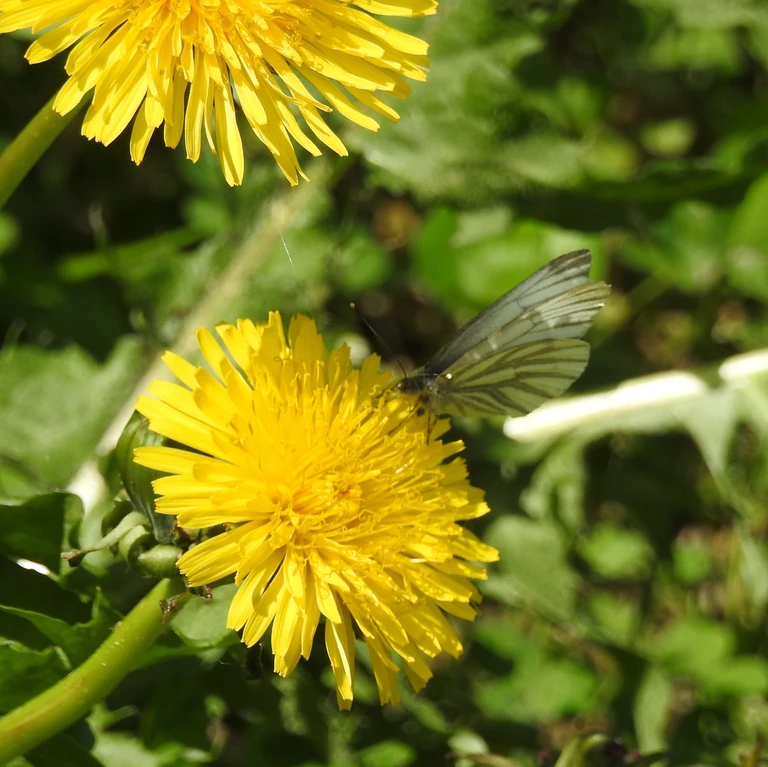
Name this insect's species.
Pieris napi
